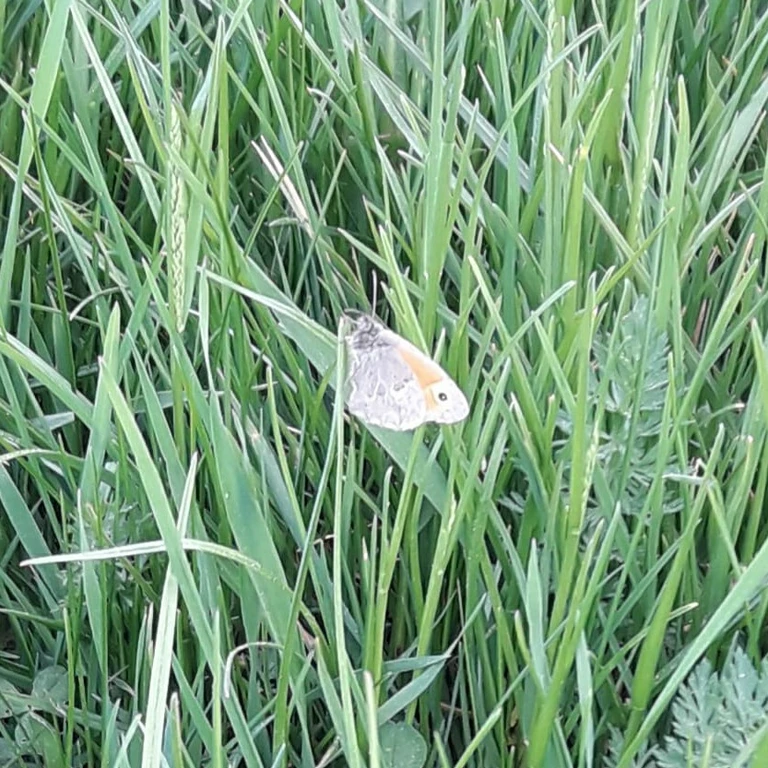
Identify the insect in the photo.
Coenonympha pamphilus
